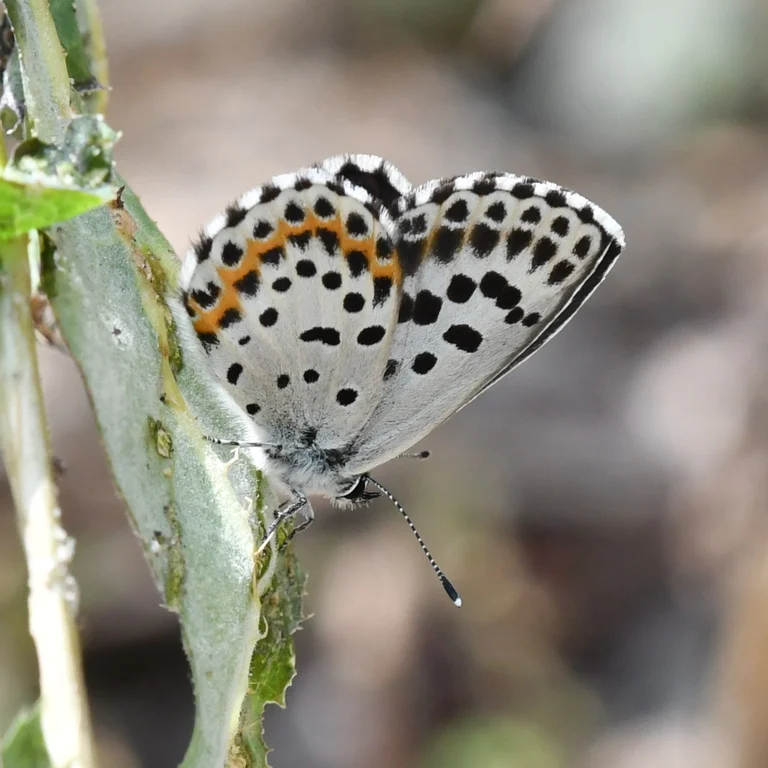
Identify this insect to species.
Scolitantides orion
